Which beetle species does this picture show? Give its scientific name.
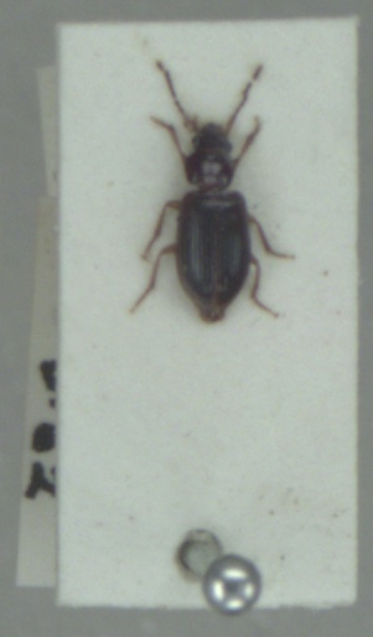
Bradycellus harpalinus
